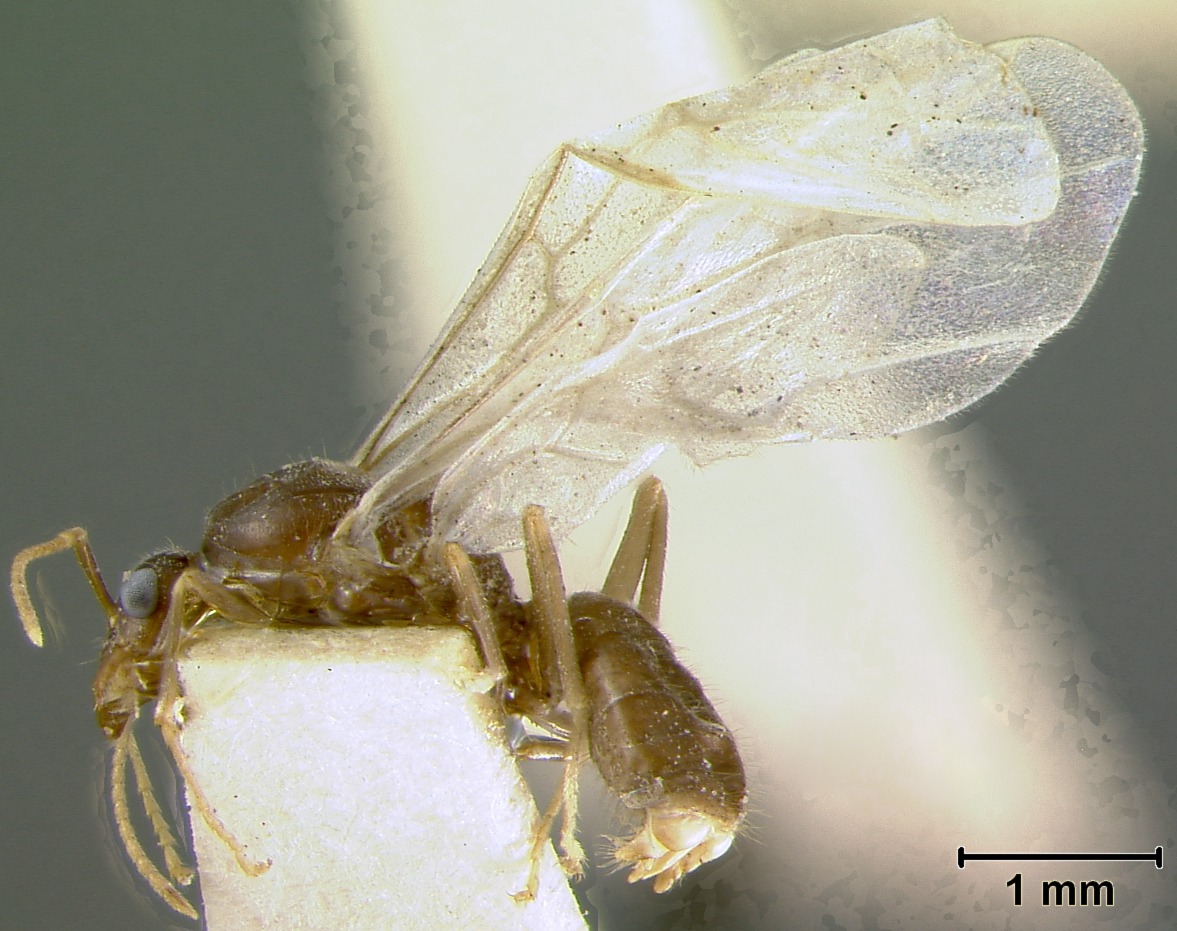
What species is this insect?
Lasius flavus
